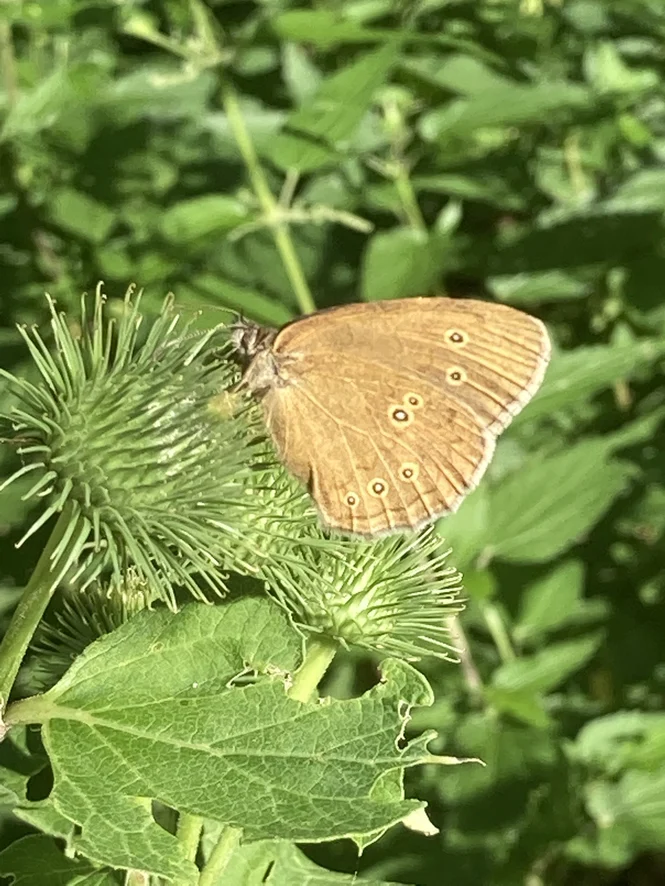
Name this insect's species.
Aphantopus hyperantus
